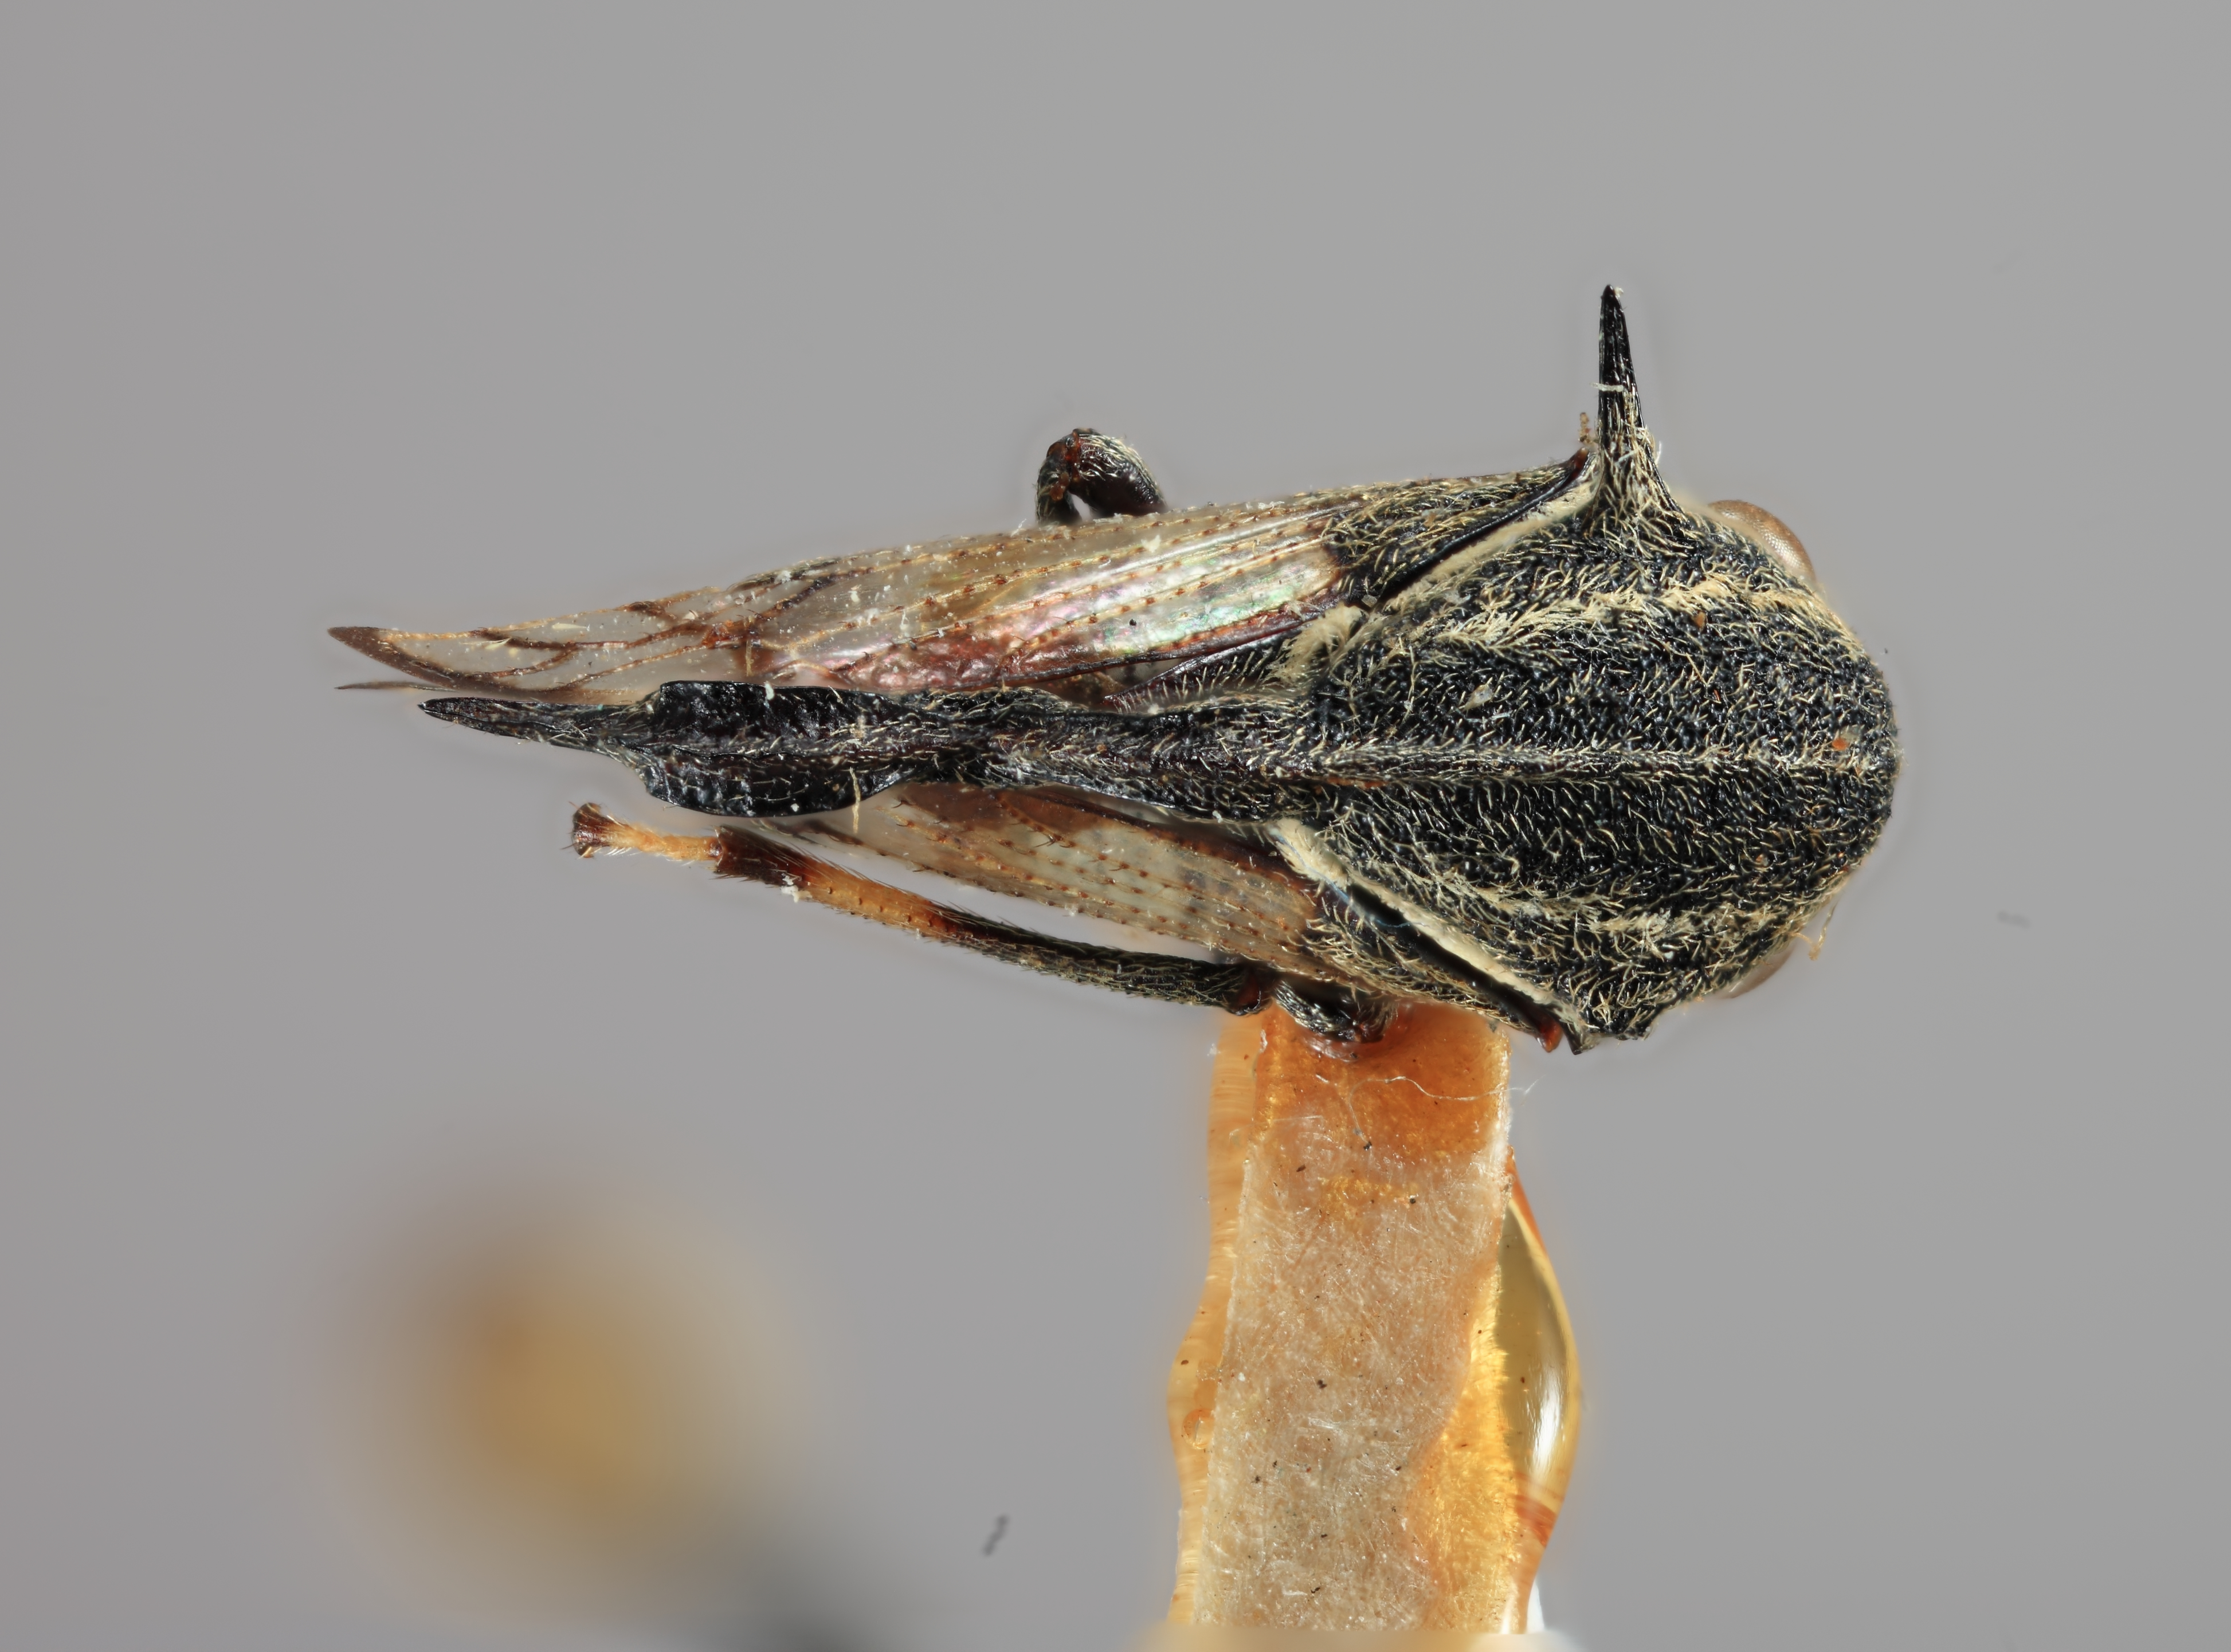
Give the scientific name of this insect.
Anchonoides serpentinus
